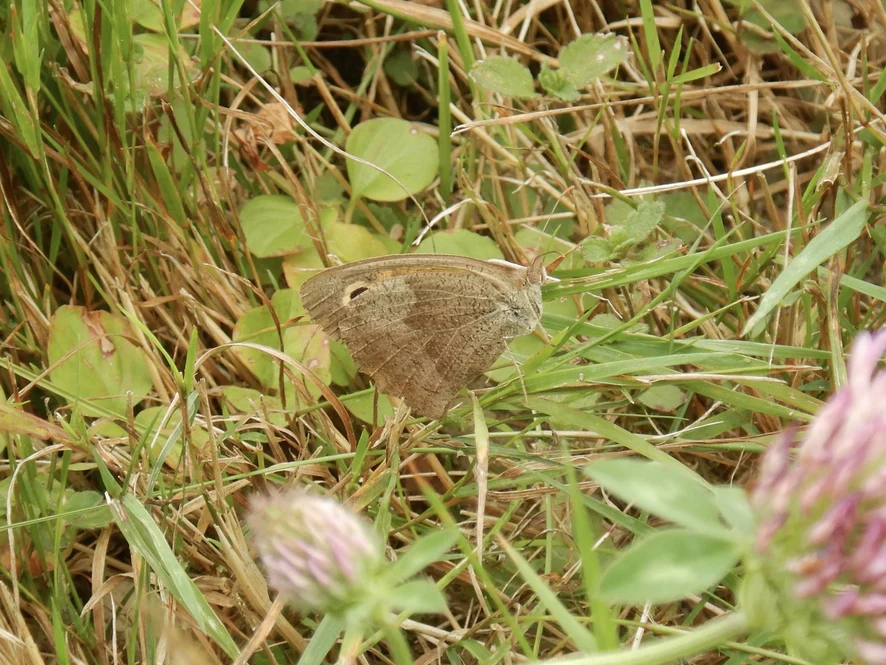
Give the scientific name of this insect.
Maniola jurtina
